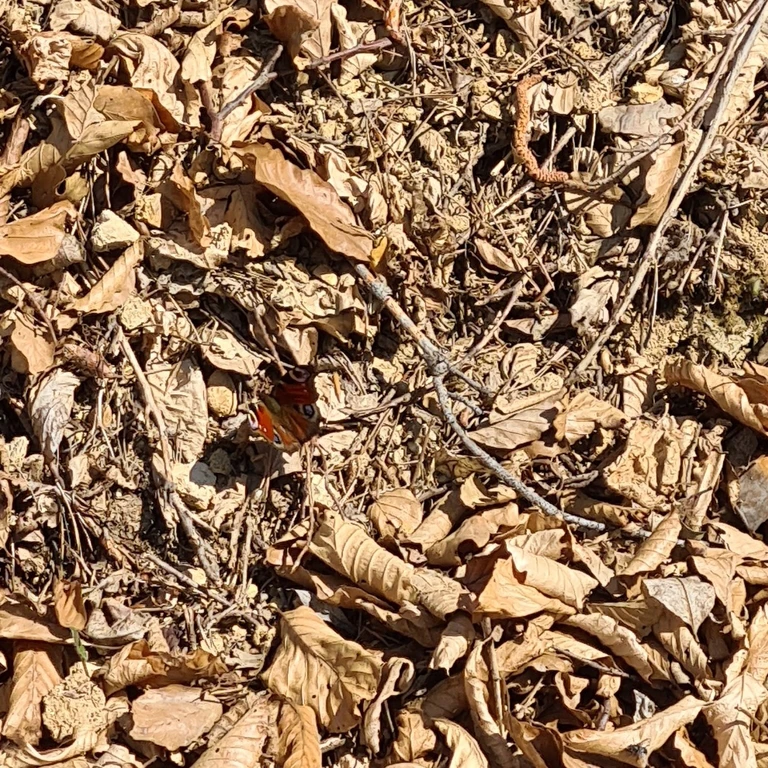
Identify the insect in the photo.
Aglais io
